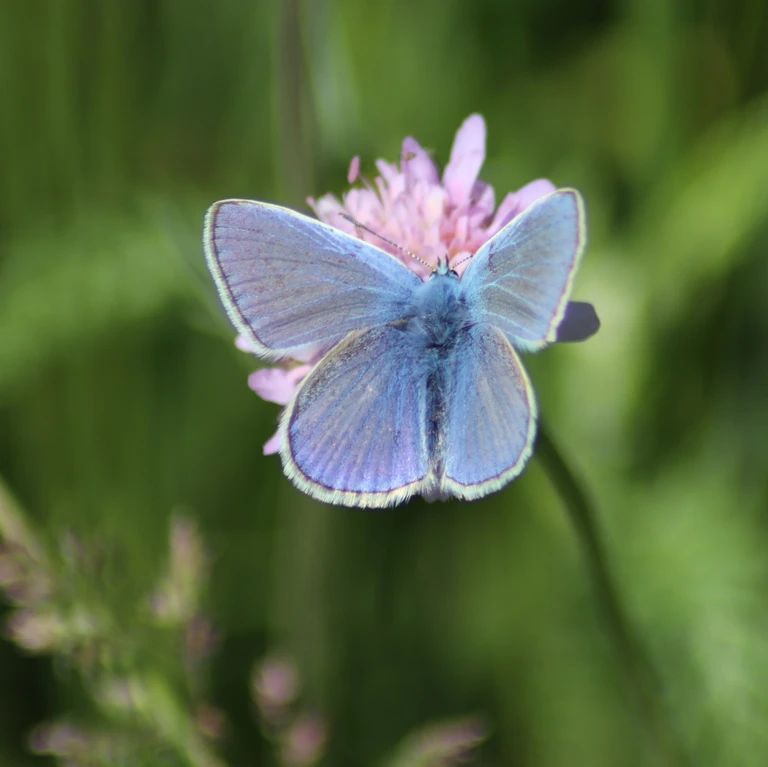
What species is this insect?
Polyommatus icarus
